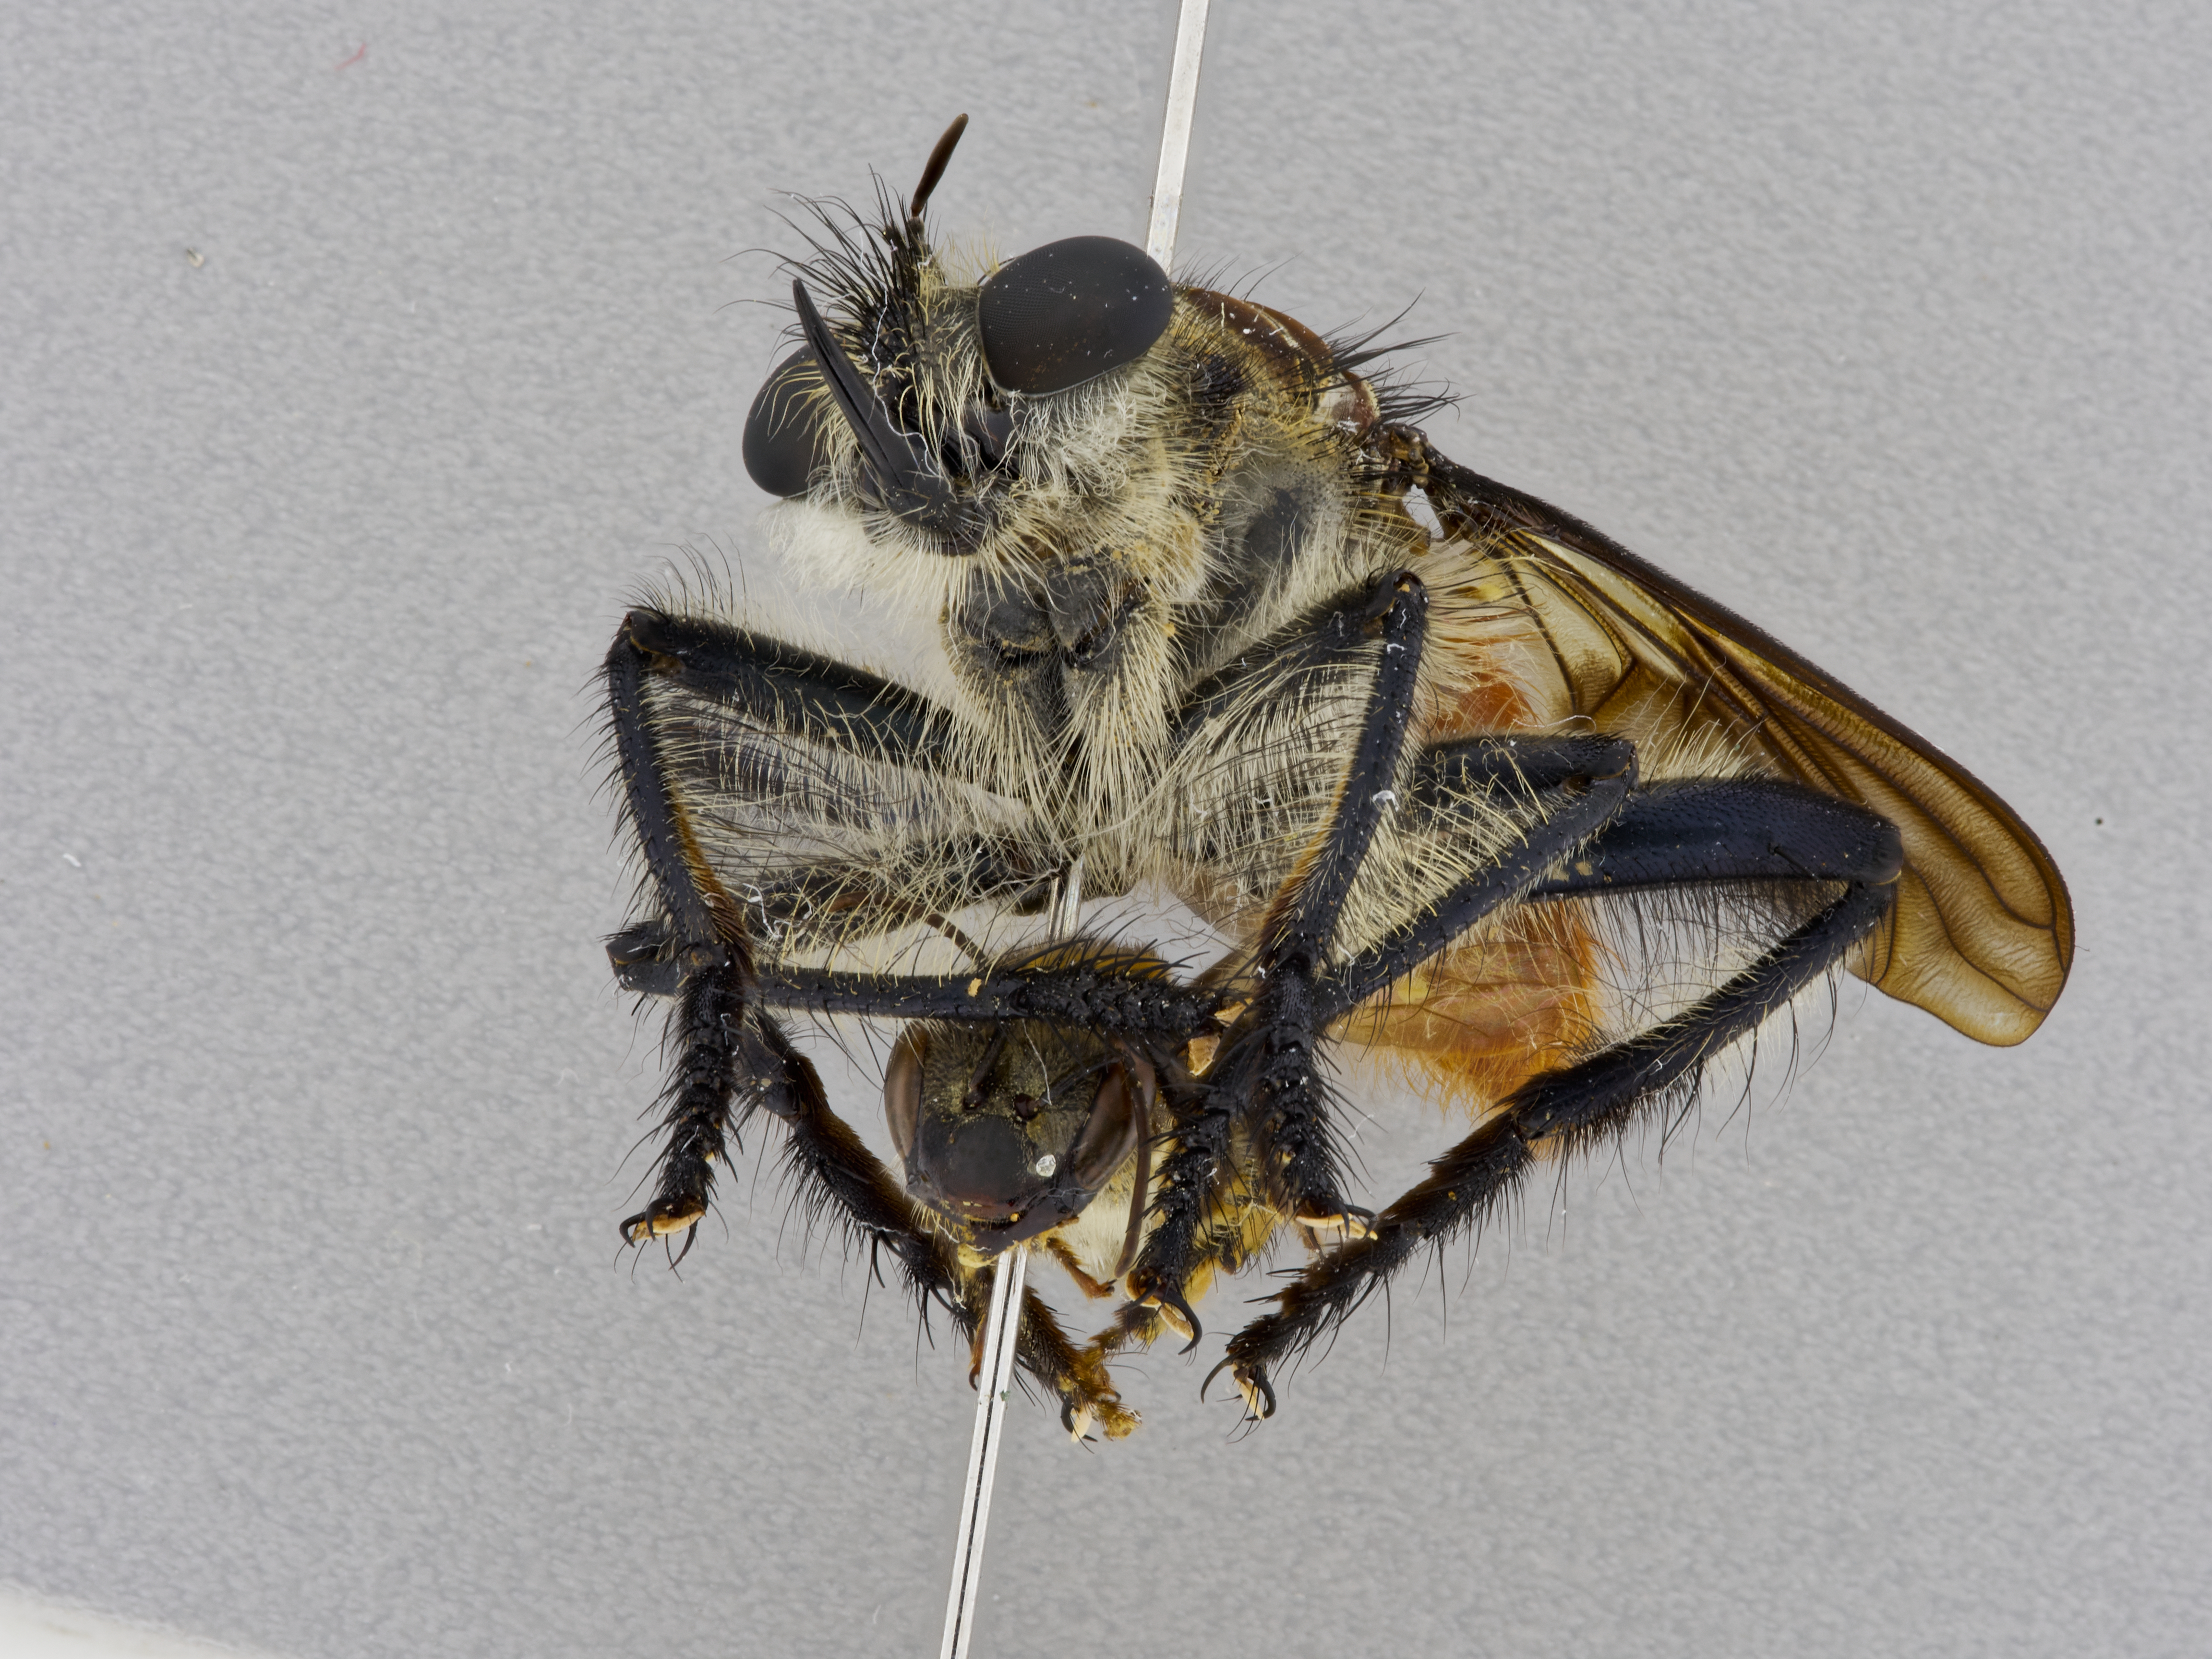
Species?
Pilica formidolosa
